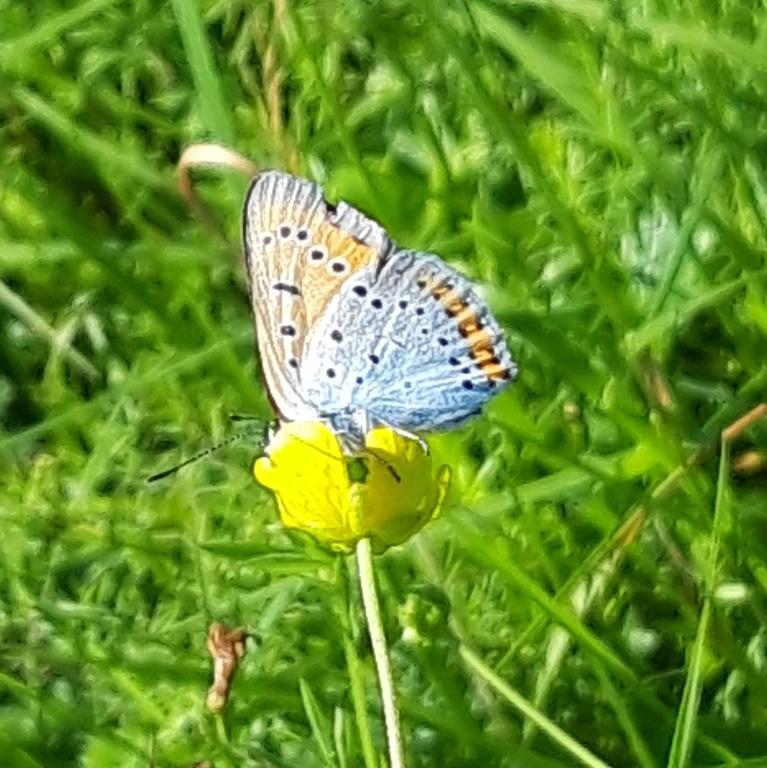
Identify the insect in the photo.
Lycaena dispar
